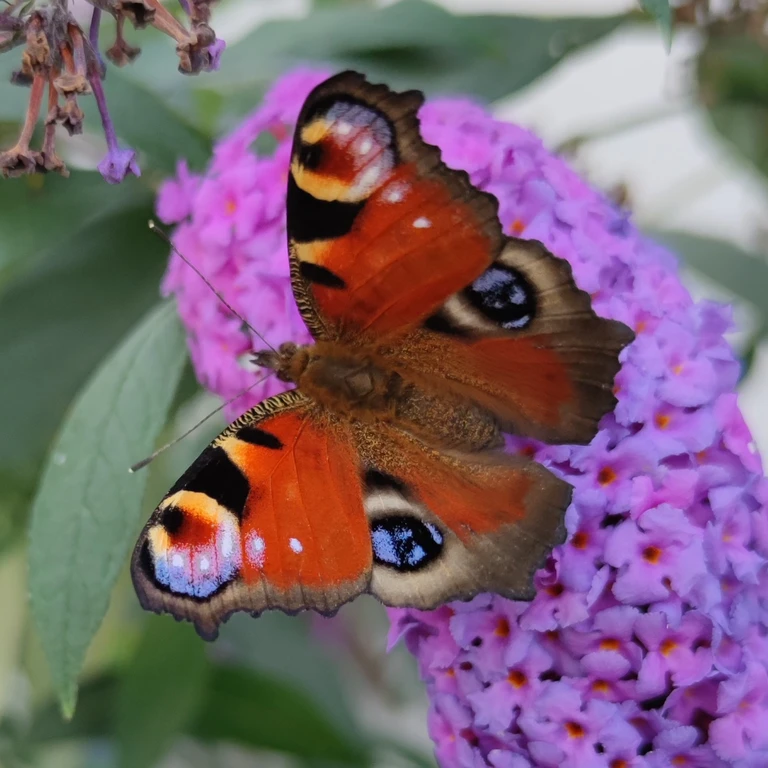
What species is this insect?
Aglais io
